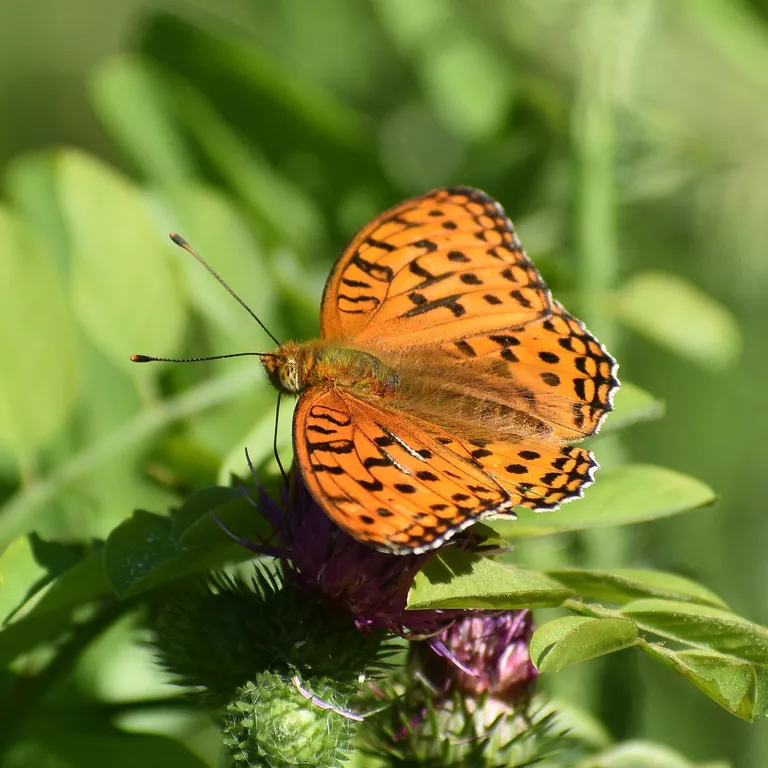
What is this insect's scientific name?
Fabriciana adippe
